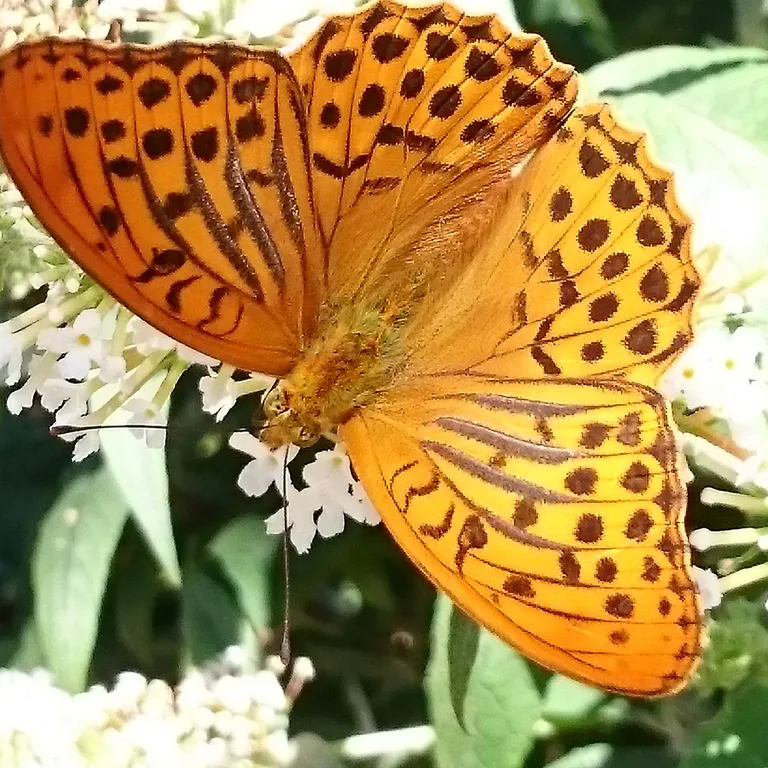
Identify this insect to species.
Argynnis paphia
